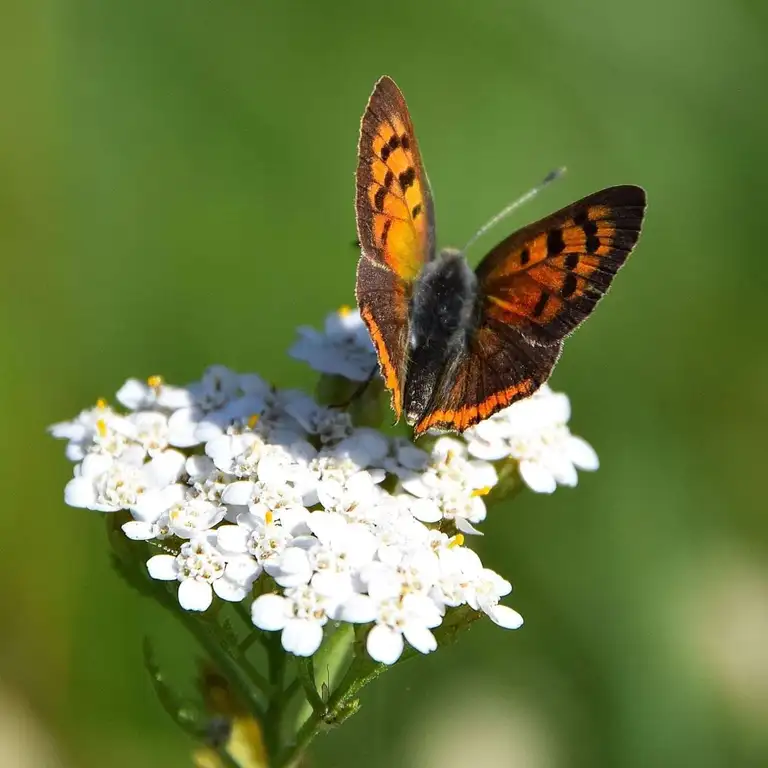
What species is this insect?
Lycaena phlaeas
